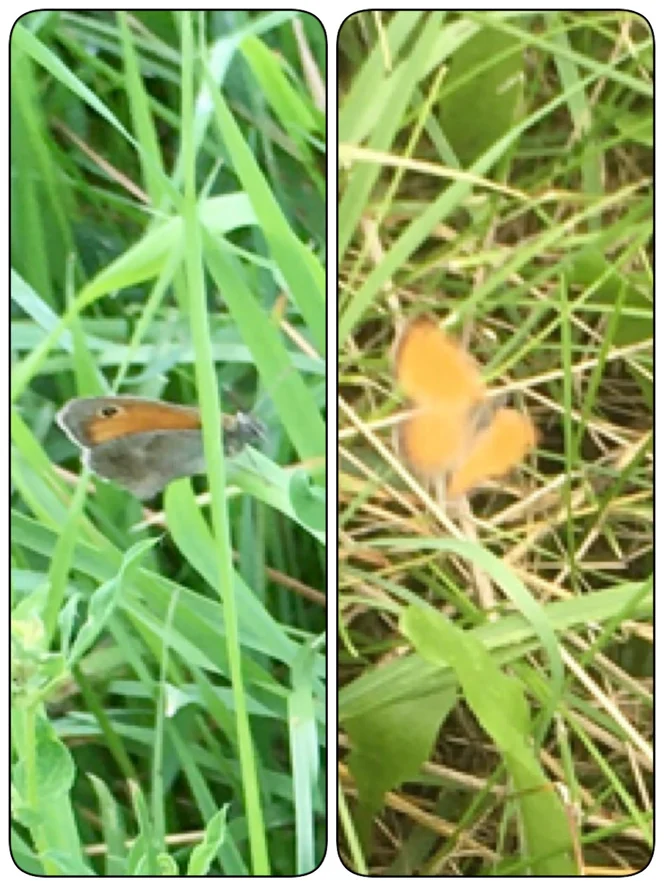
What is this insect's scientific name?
Coenonympha pamphilus
